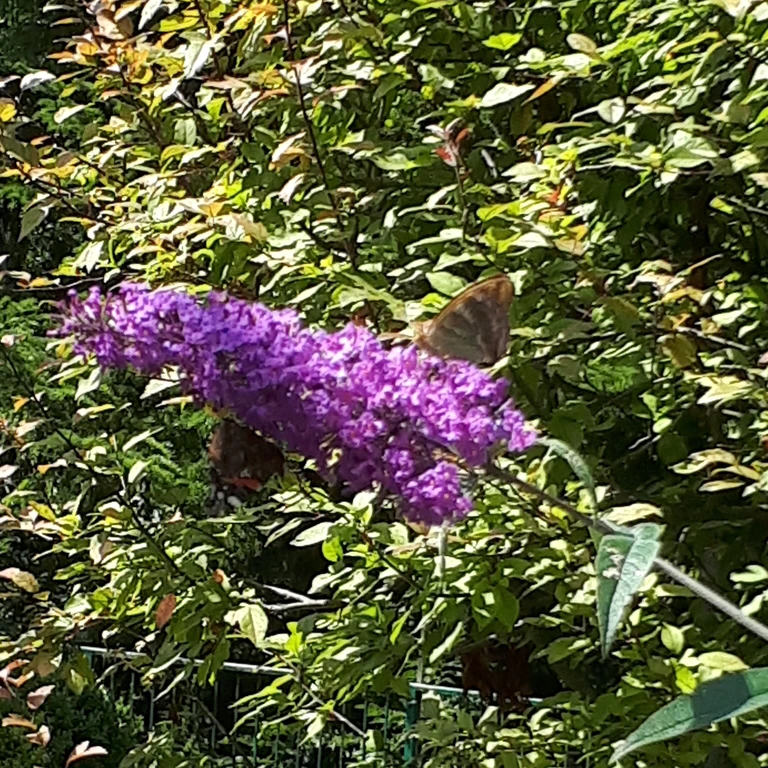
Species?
Argynnis paphia
